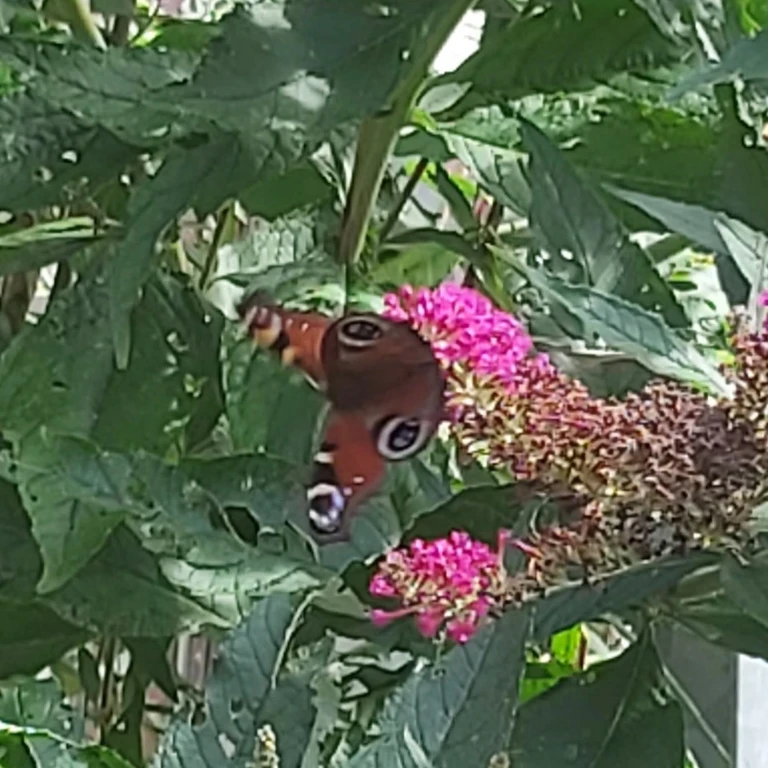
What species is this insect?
Aglais io
